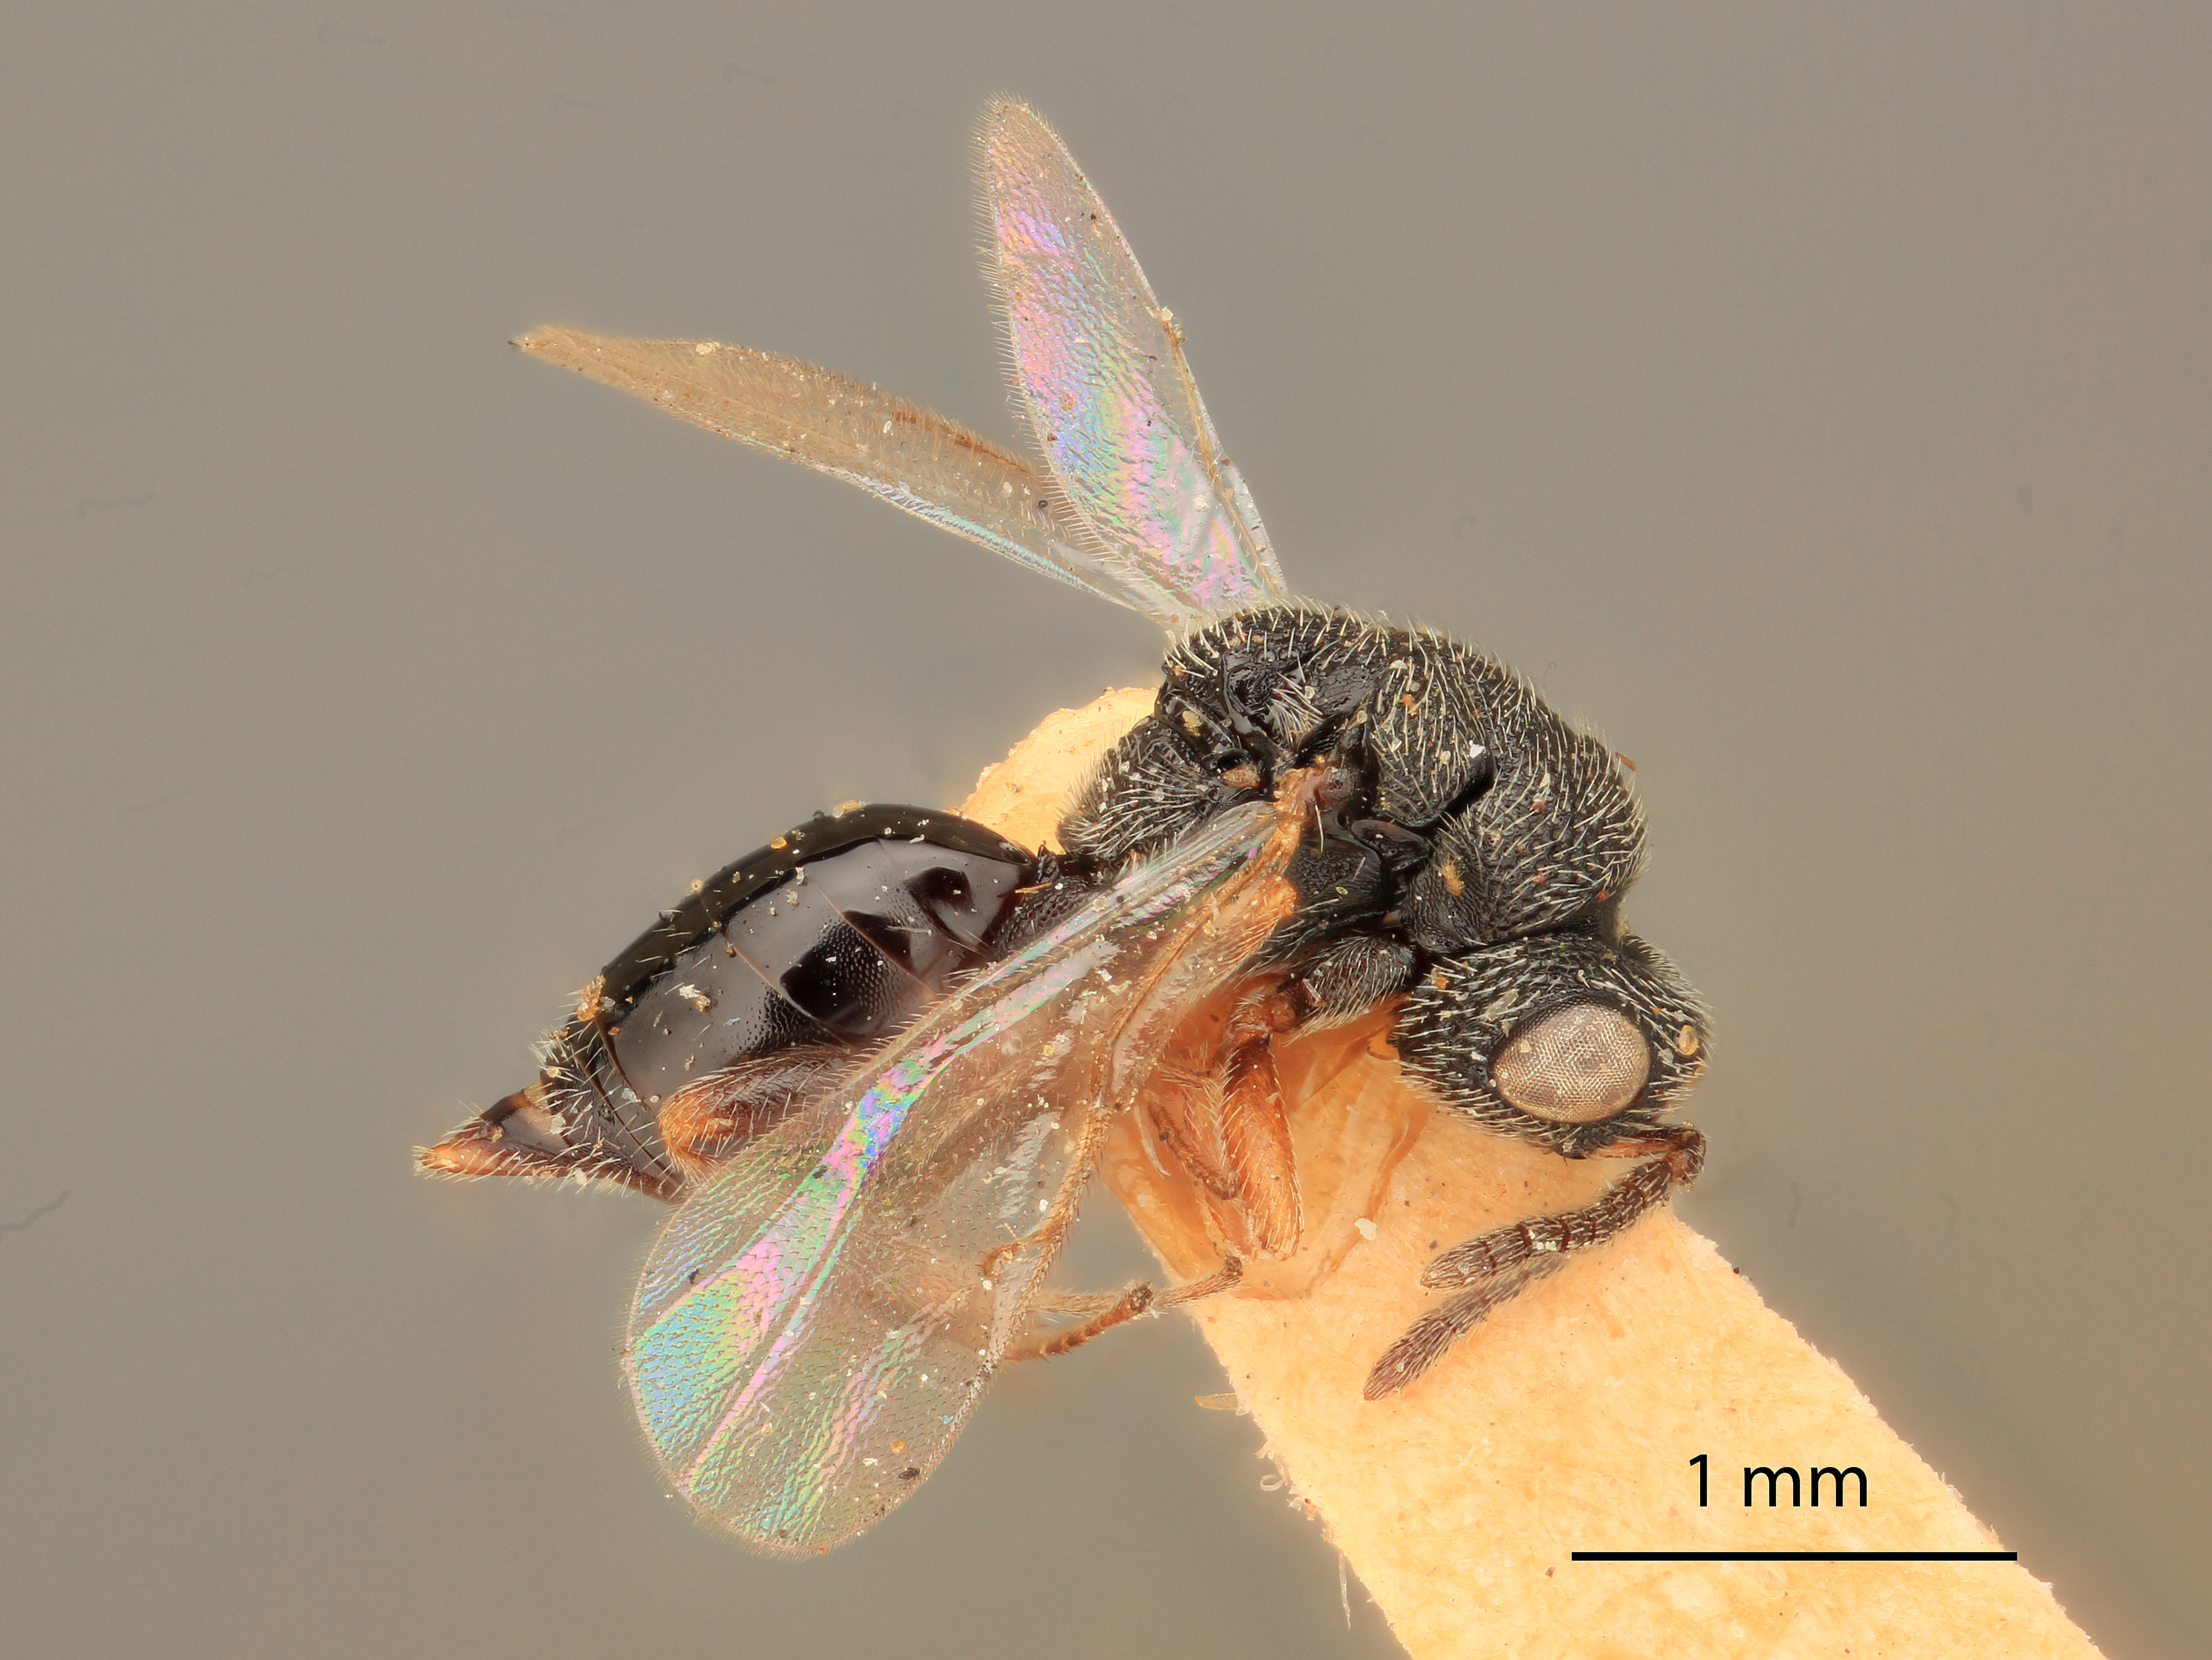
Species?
Eurytoma spongiosa
